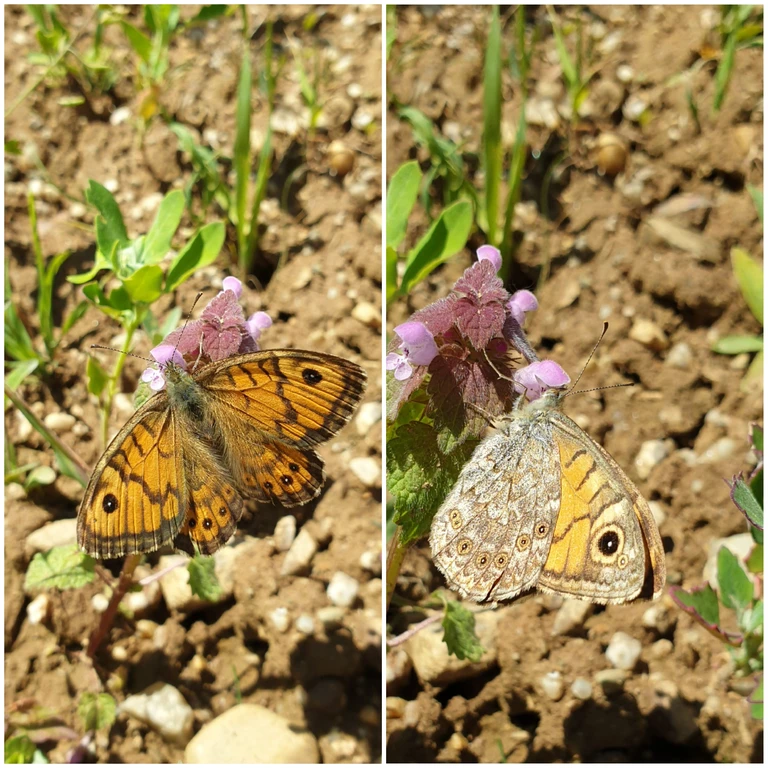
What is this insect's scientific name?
Lasiommata megera (also Pararge megera)
